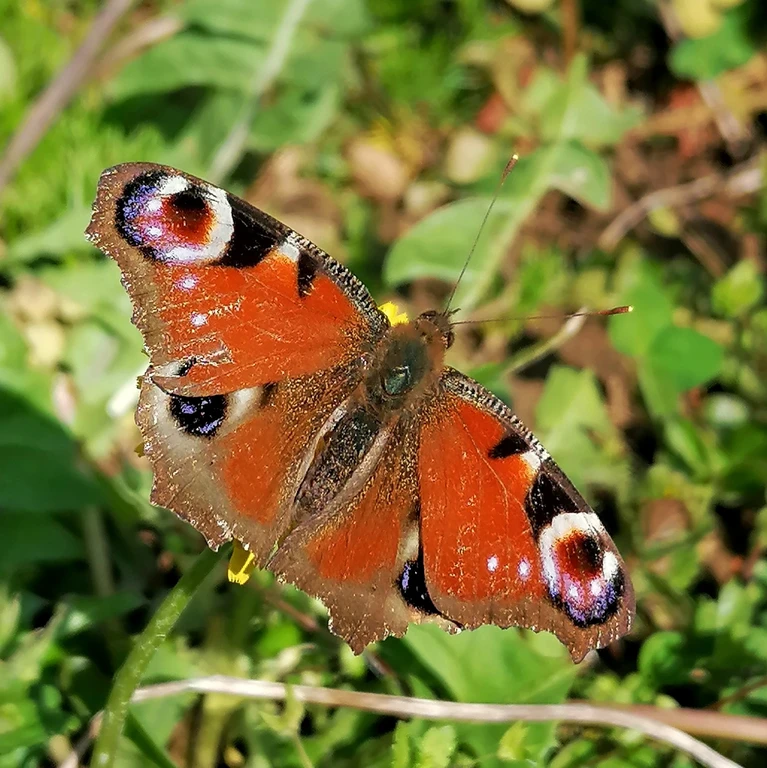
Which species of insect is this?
Aglais io
